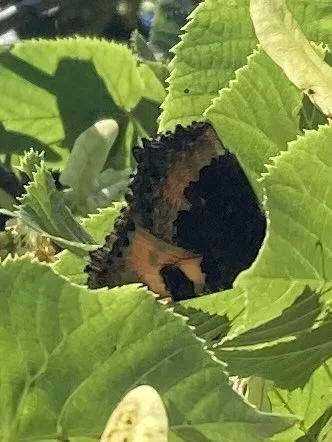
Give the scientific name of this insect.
Aglais urticae
